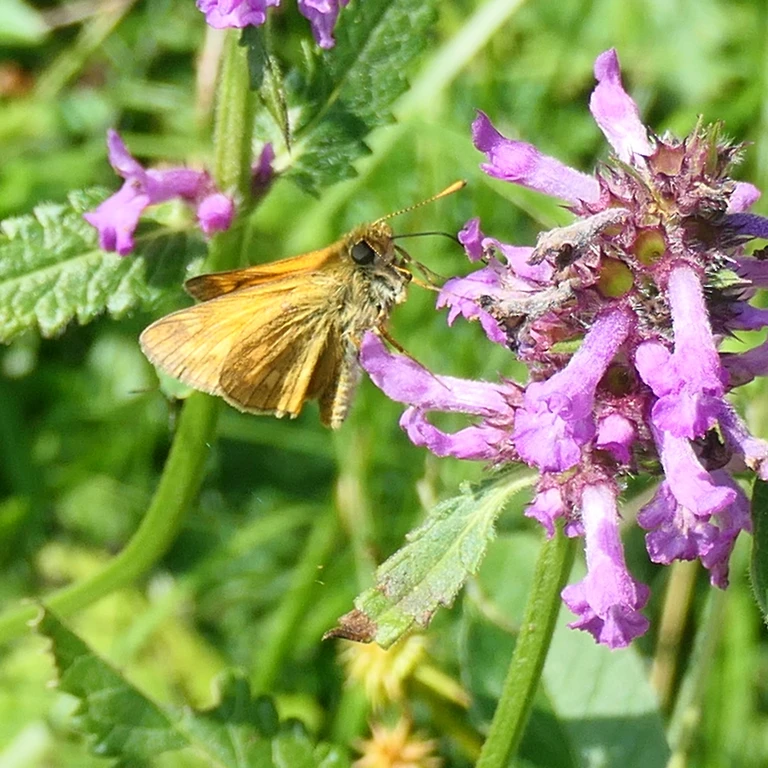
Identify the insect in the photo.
Ochlodes sylvanus (also Ochlodes venata)
